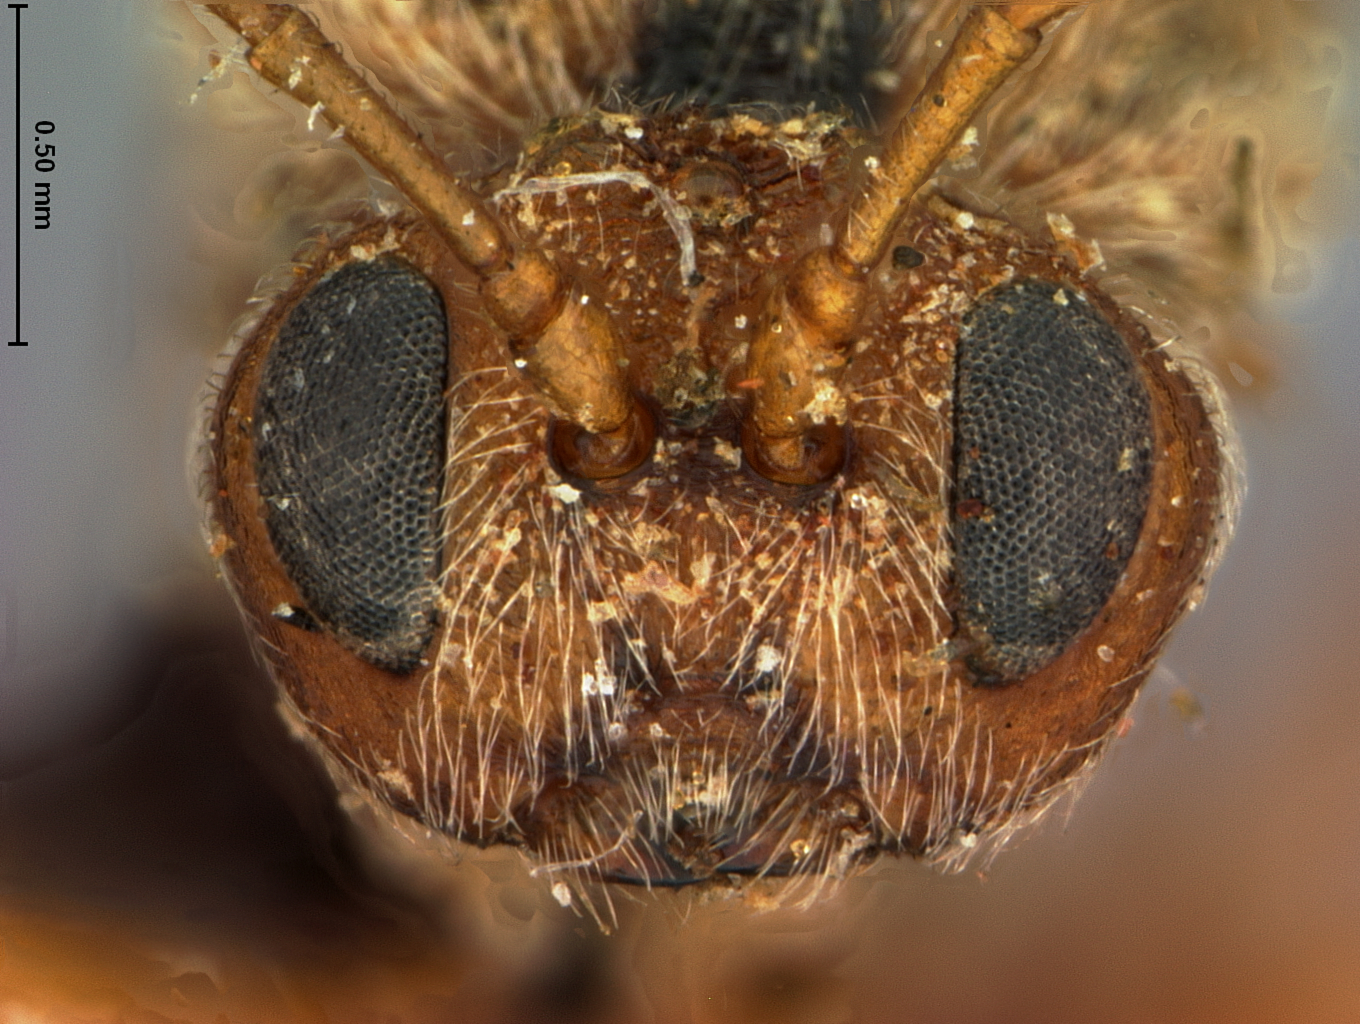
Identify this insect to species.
Synergus mexicana
